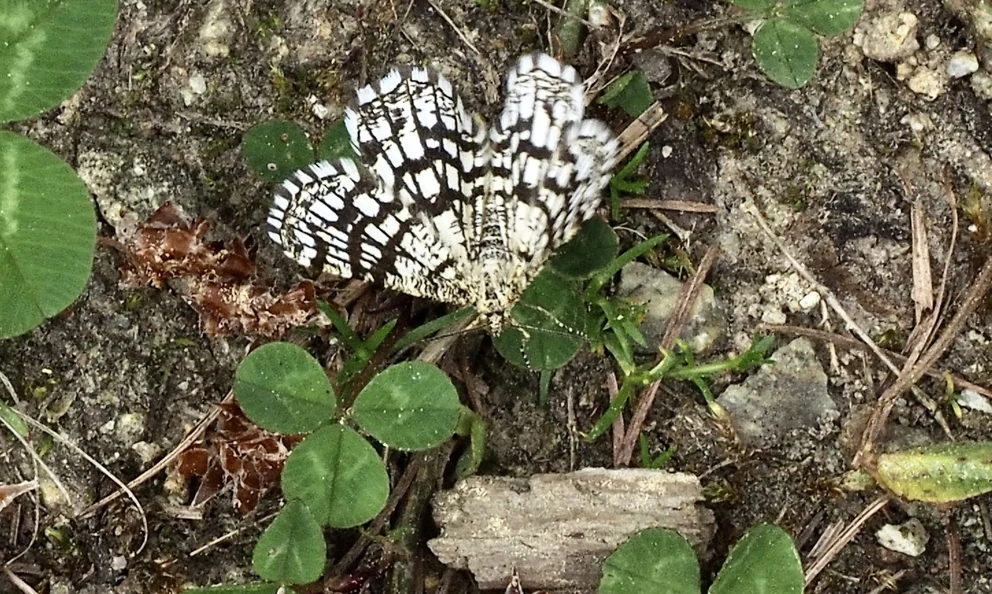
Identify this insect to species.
Chiasmia clathrata
